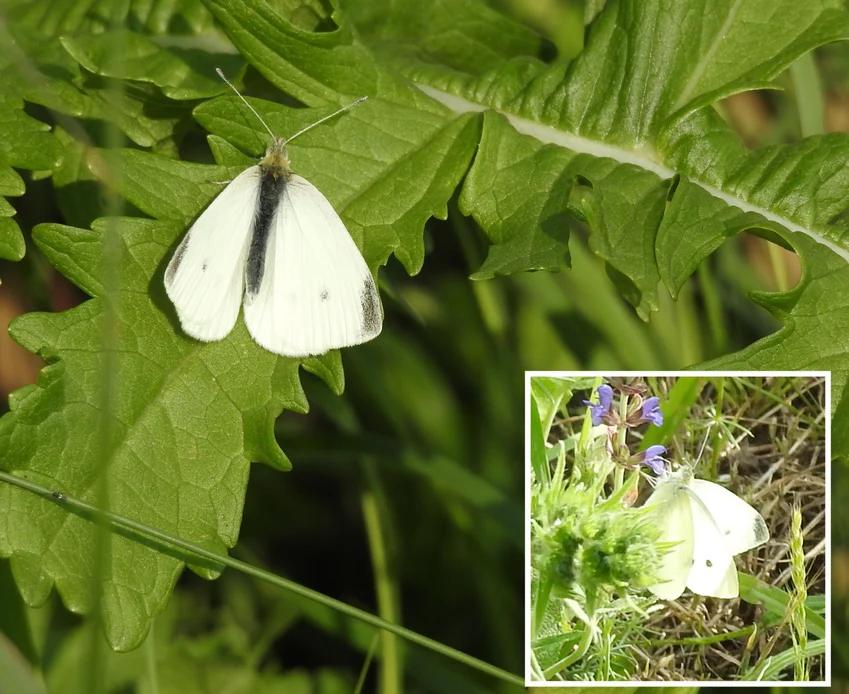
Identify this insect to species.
Pieris rapae
